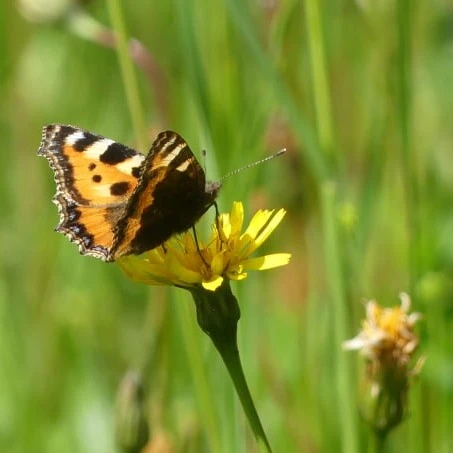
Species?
Aglais urticae
